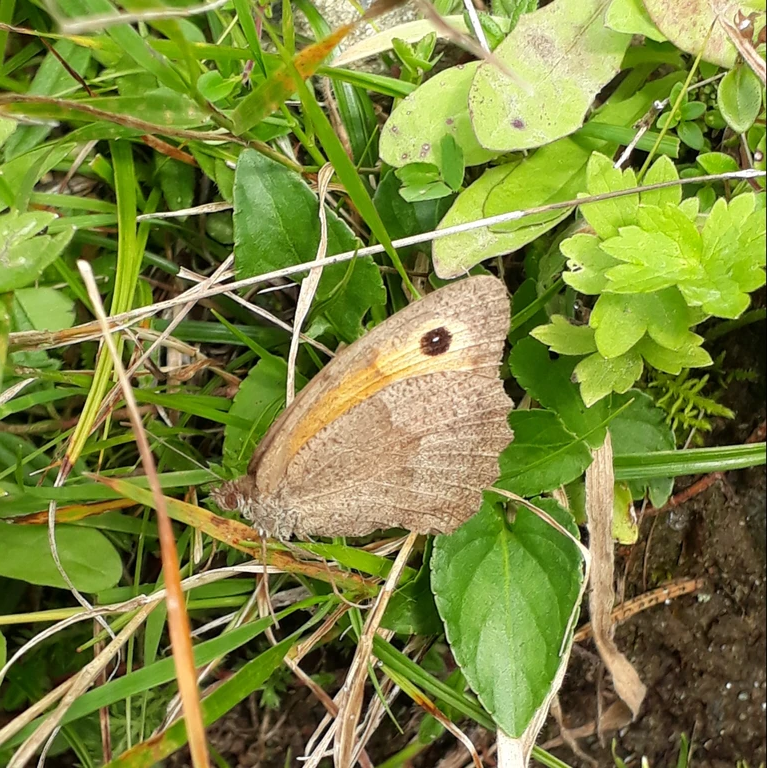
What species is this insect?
Maniola jurtina
